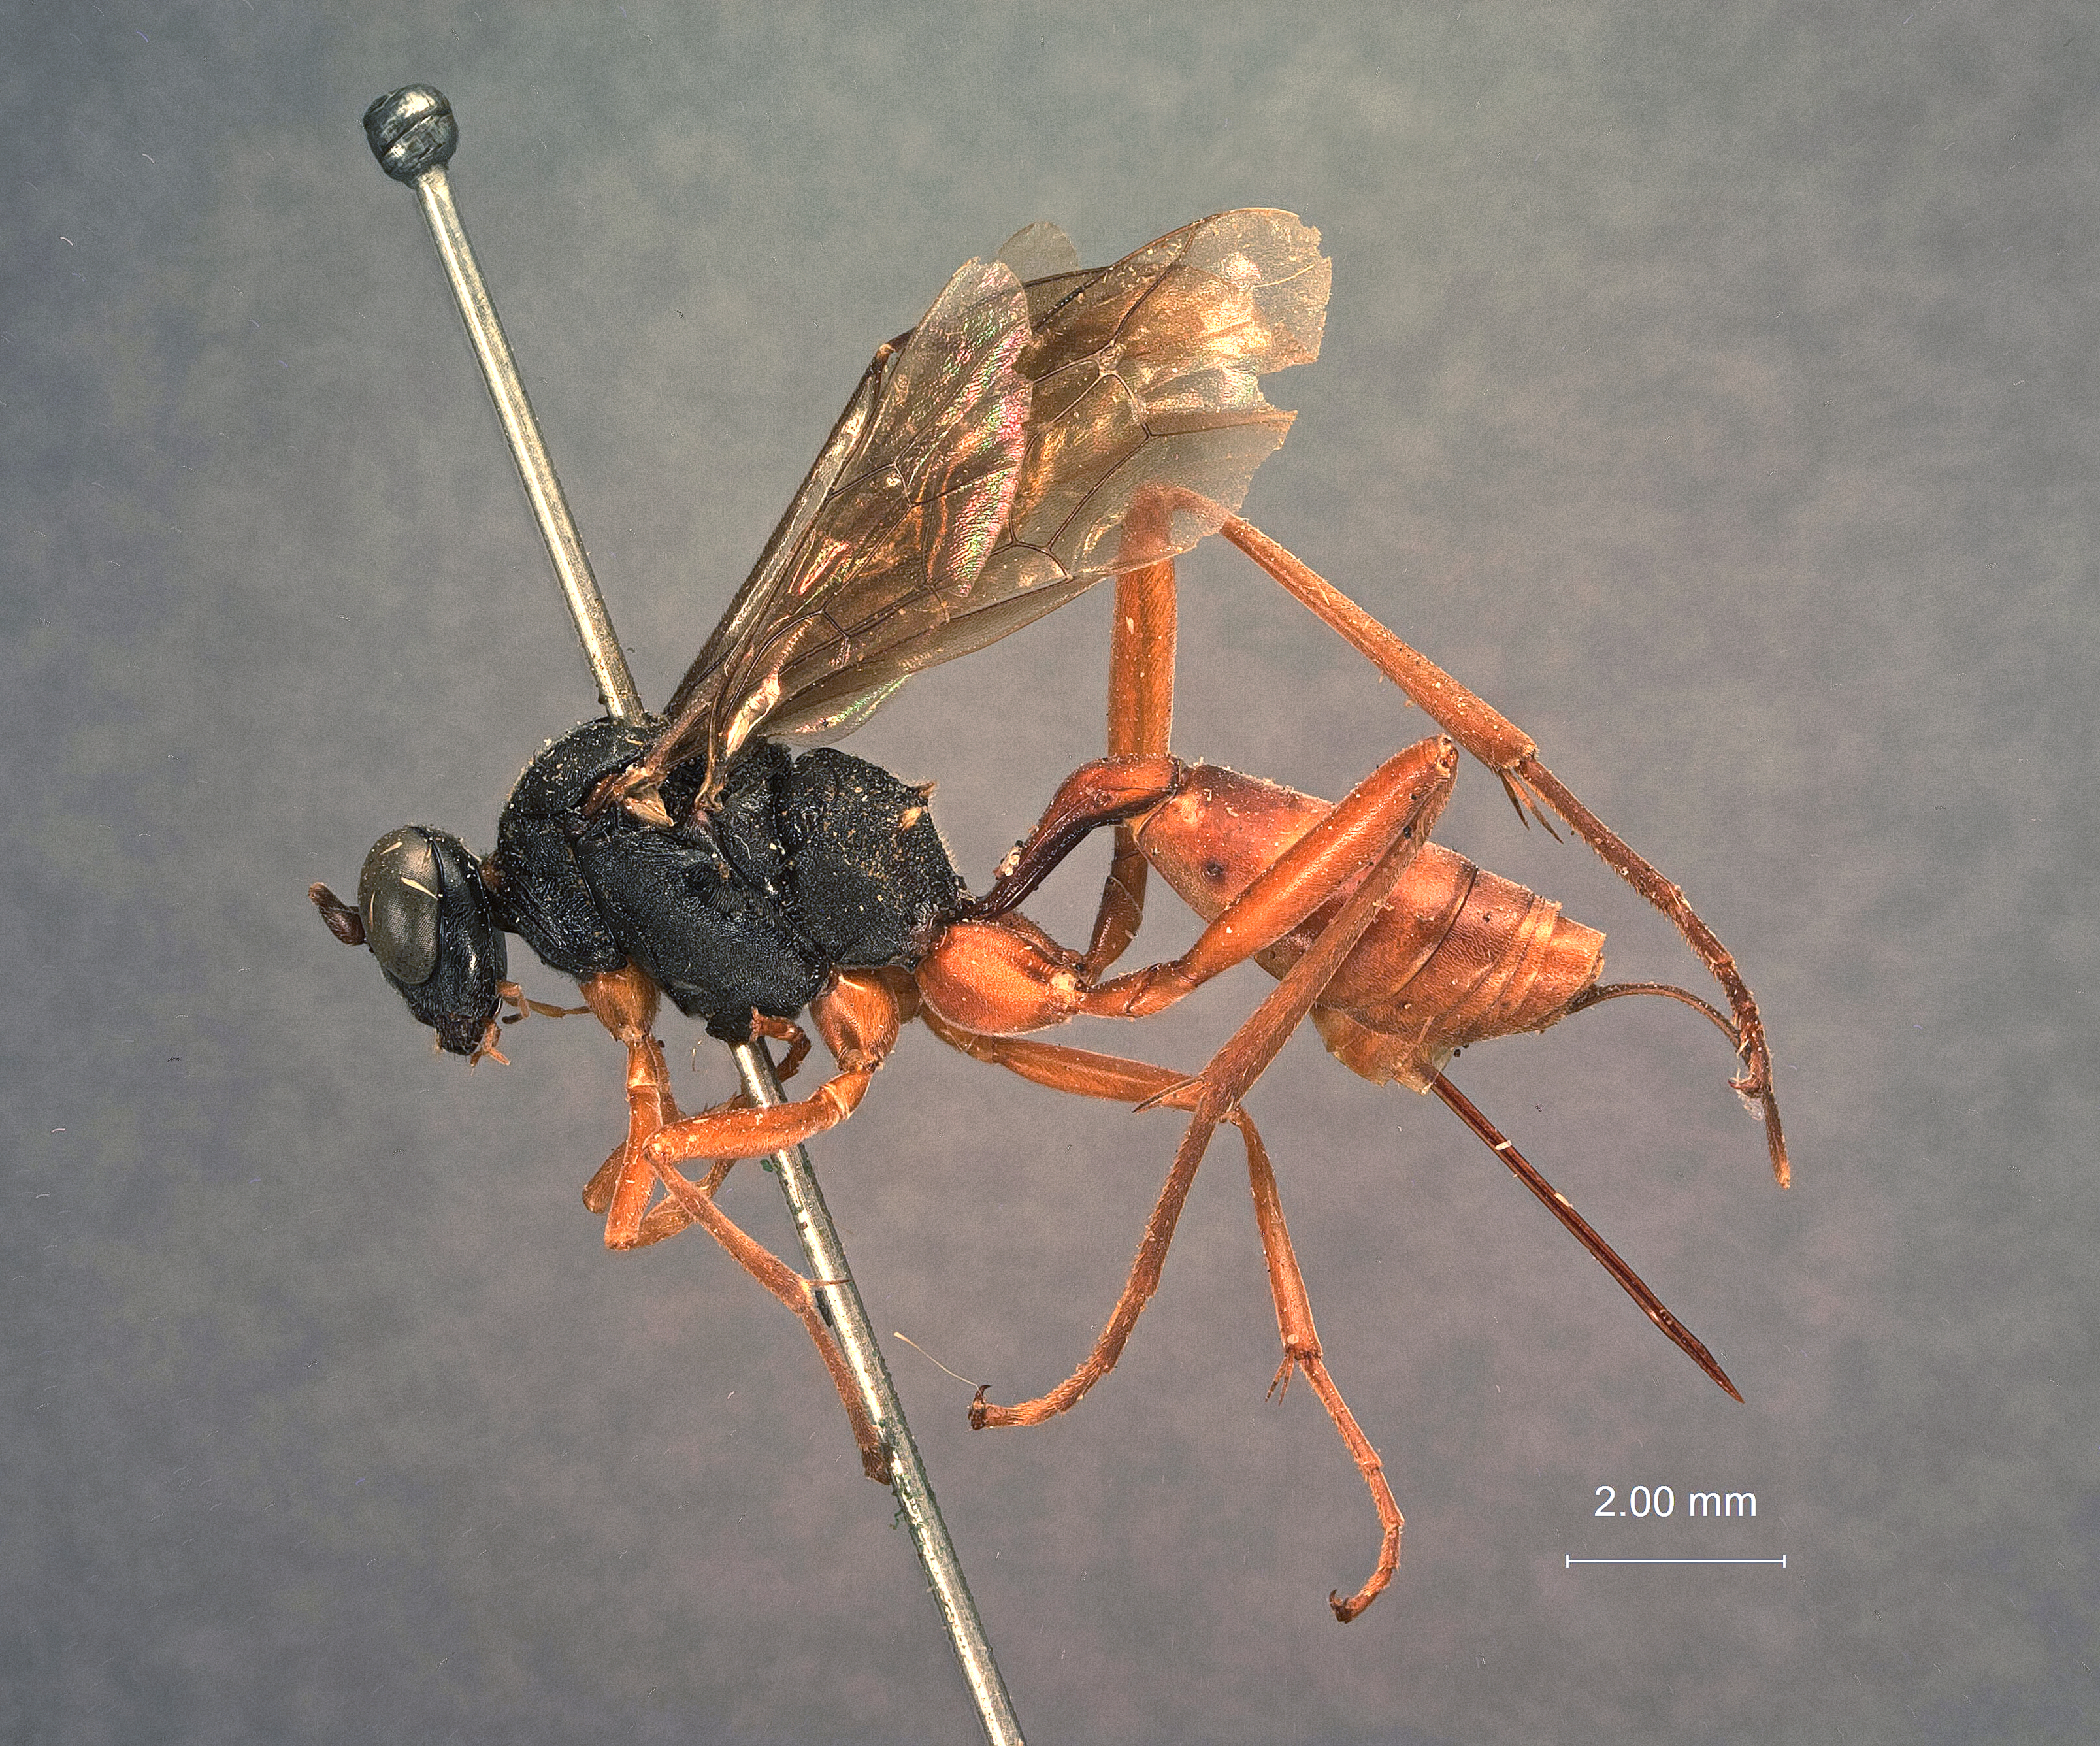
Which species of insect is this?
Cryptus armatus
